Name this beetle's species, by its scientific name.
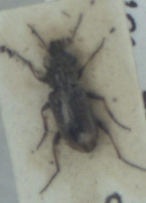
Notiophilus biguttatus
